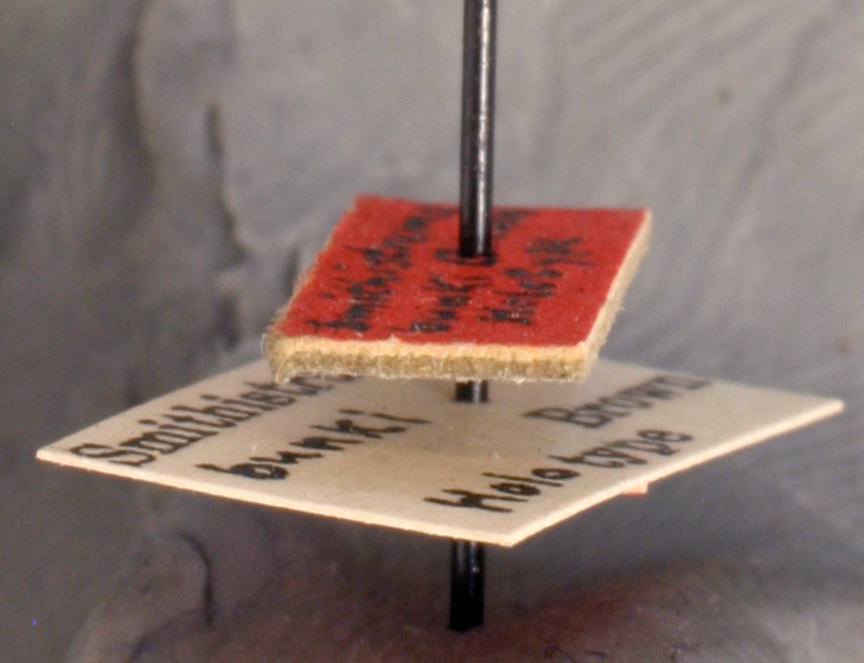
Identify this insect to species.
Smithistruma bunki
